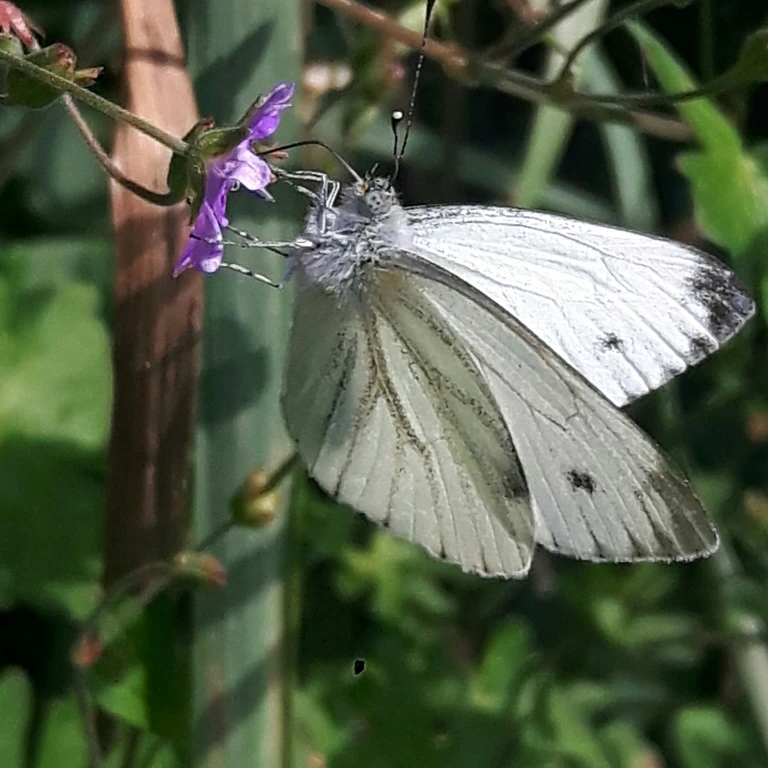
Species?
Pieris napi
